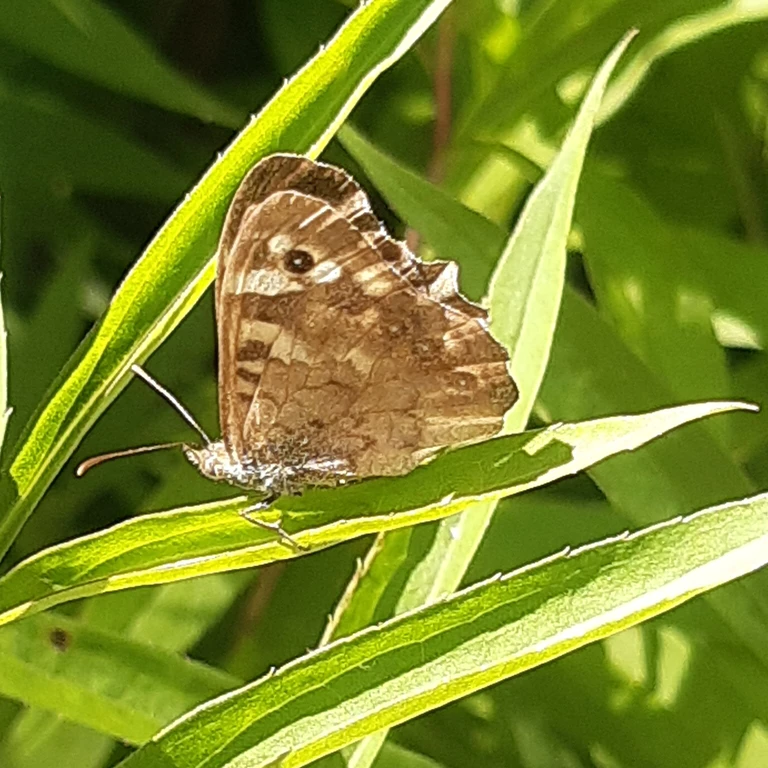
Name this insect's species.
Pararge aegeria
